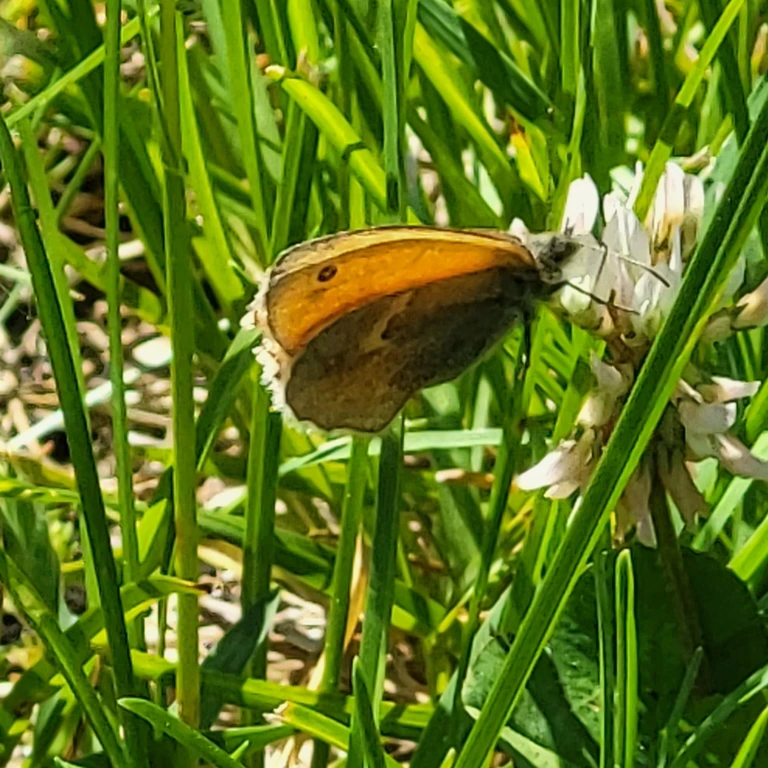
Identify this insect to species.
Coenonympha pamphilus
